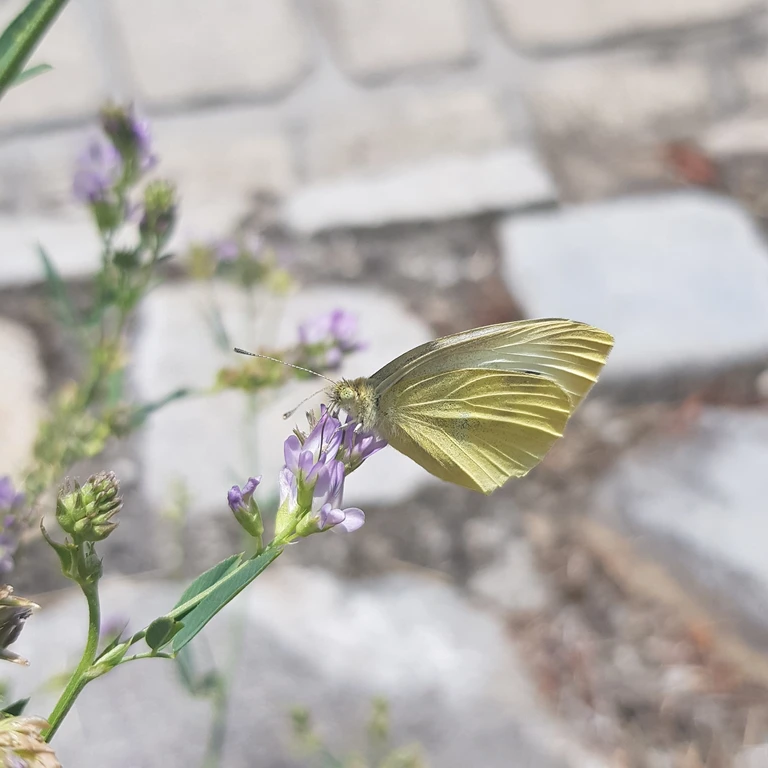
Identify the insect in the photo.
Pieris rapae
